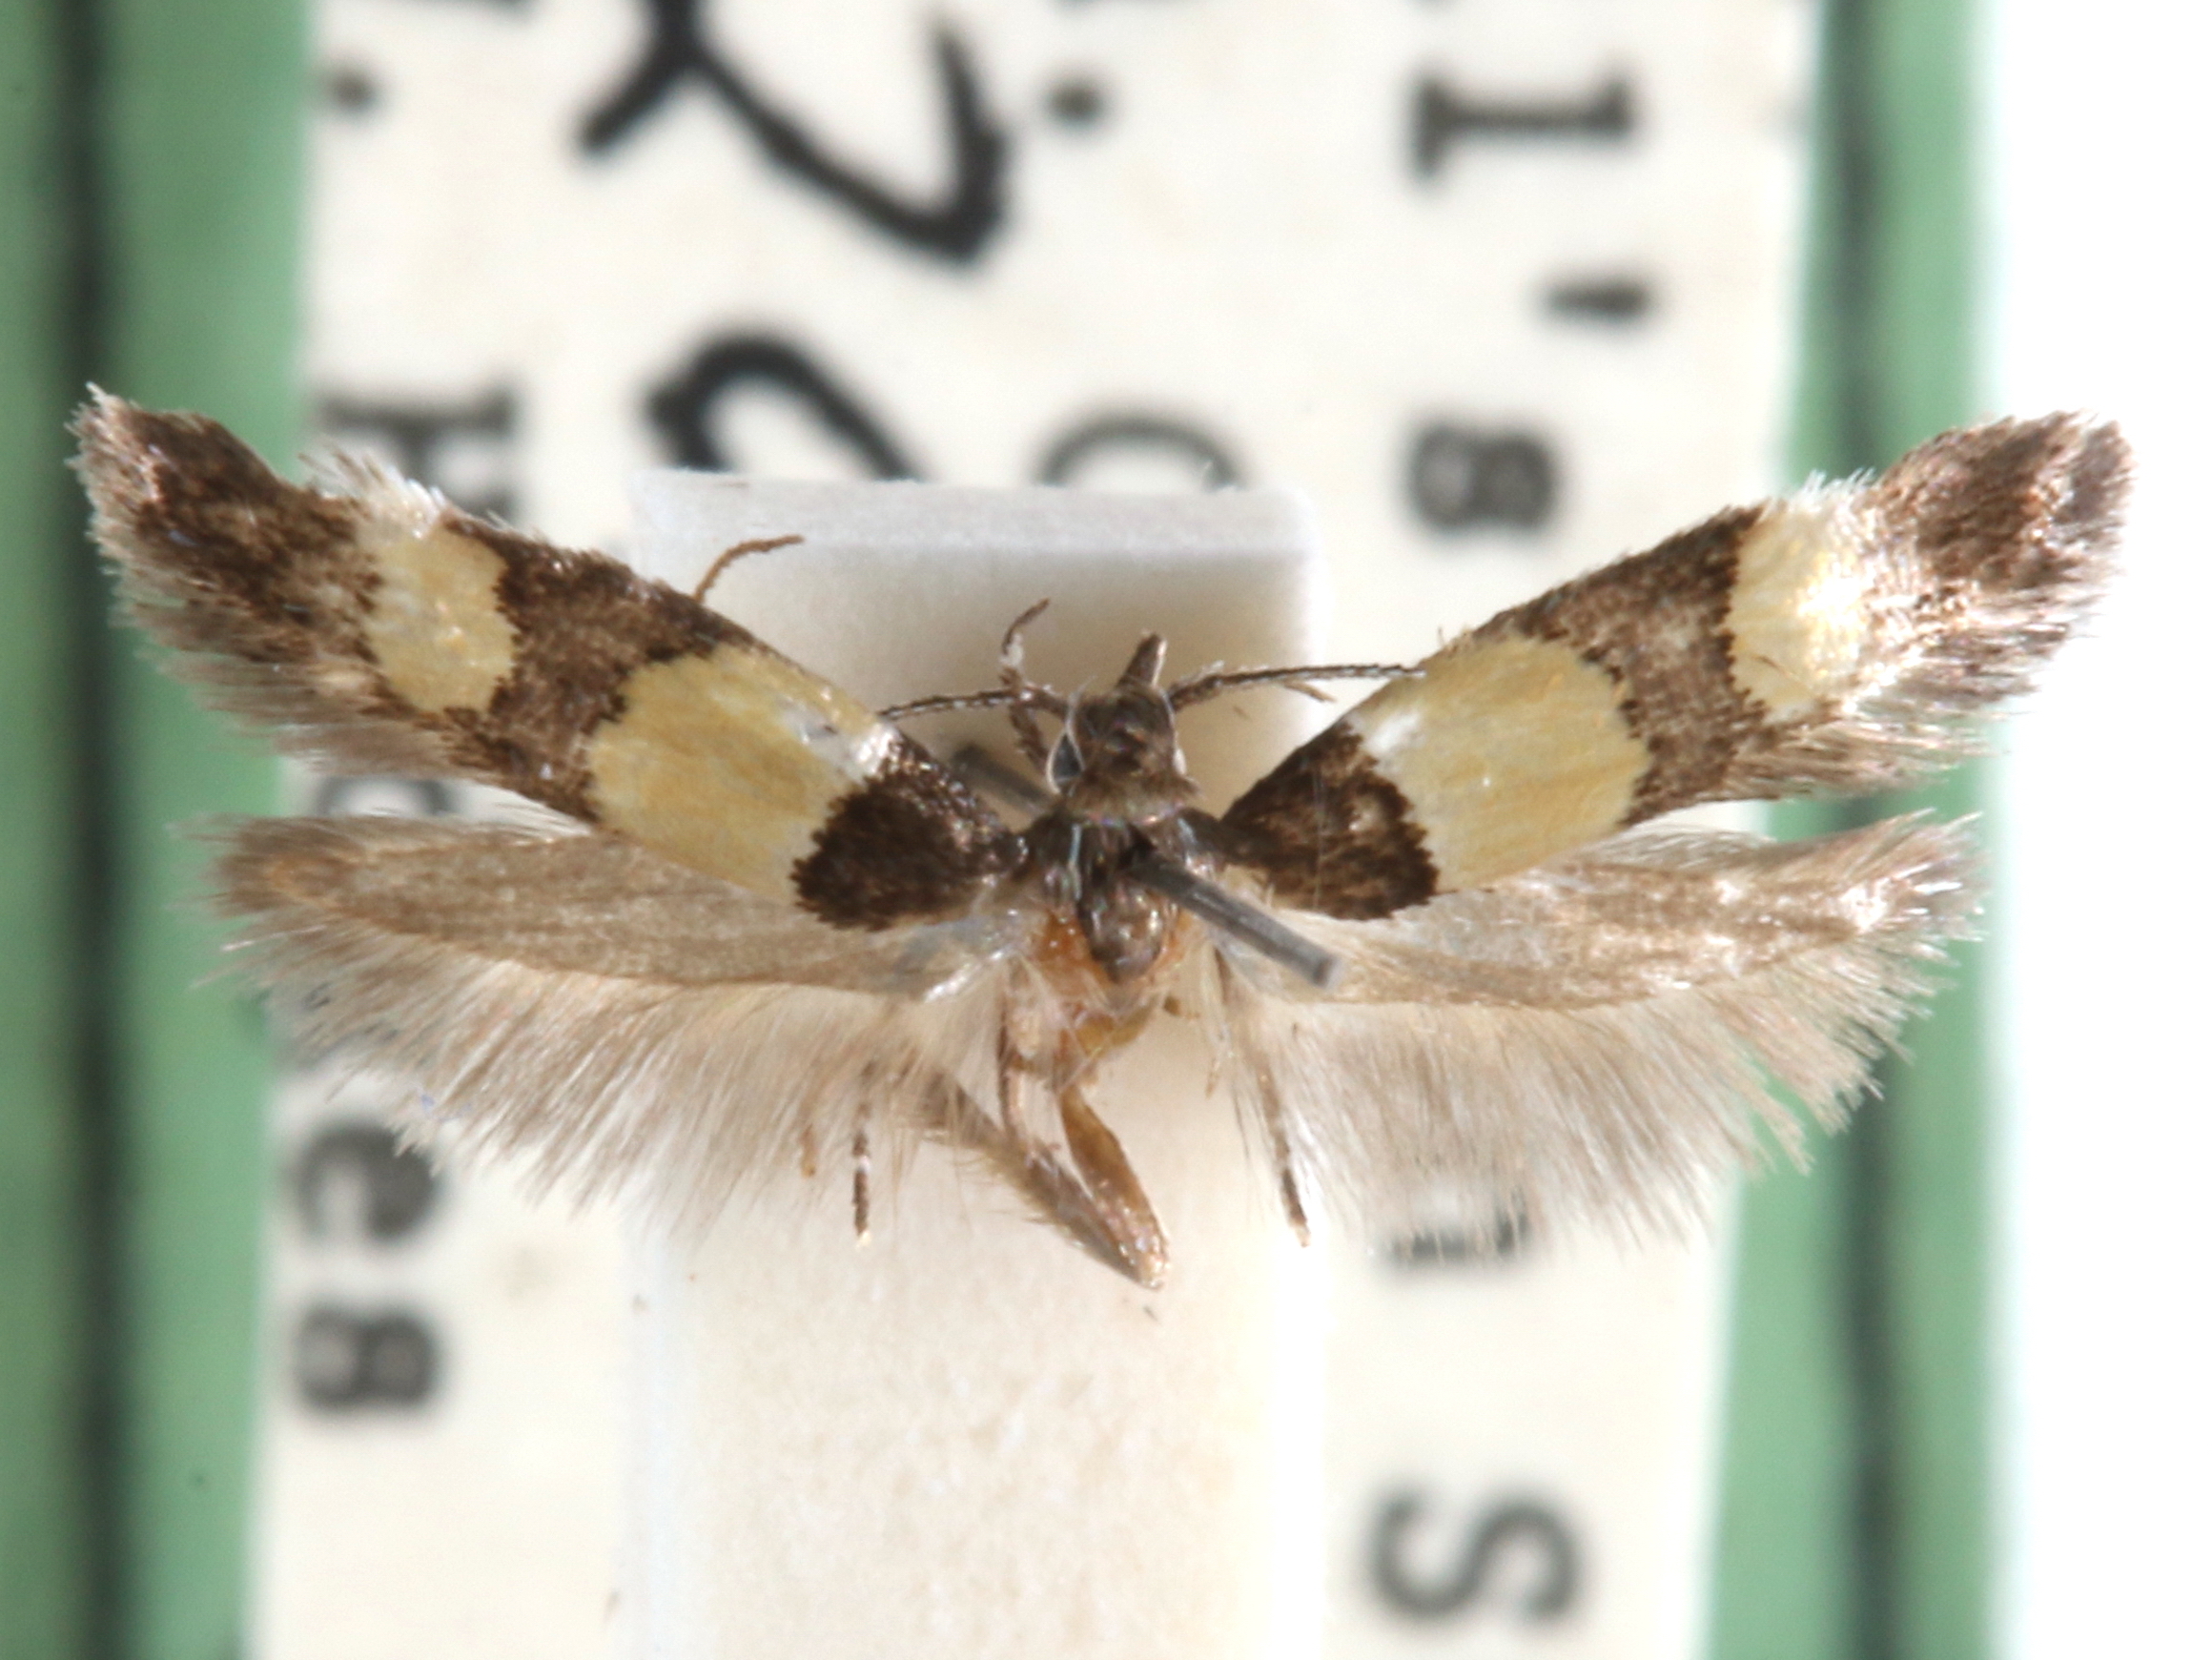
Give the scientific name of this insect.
Triclonella determinatella
